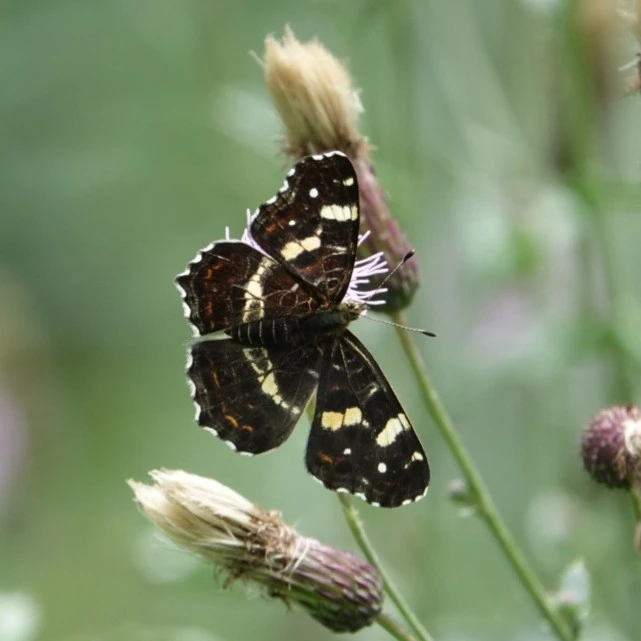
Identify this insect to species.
Araschnia levana
